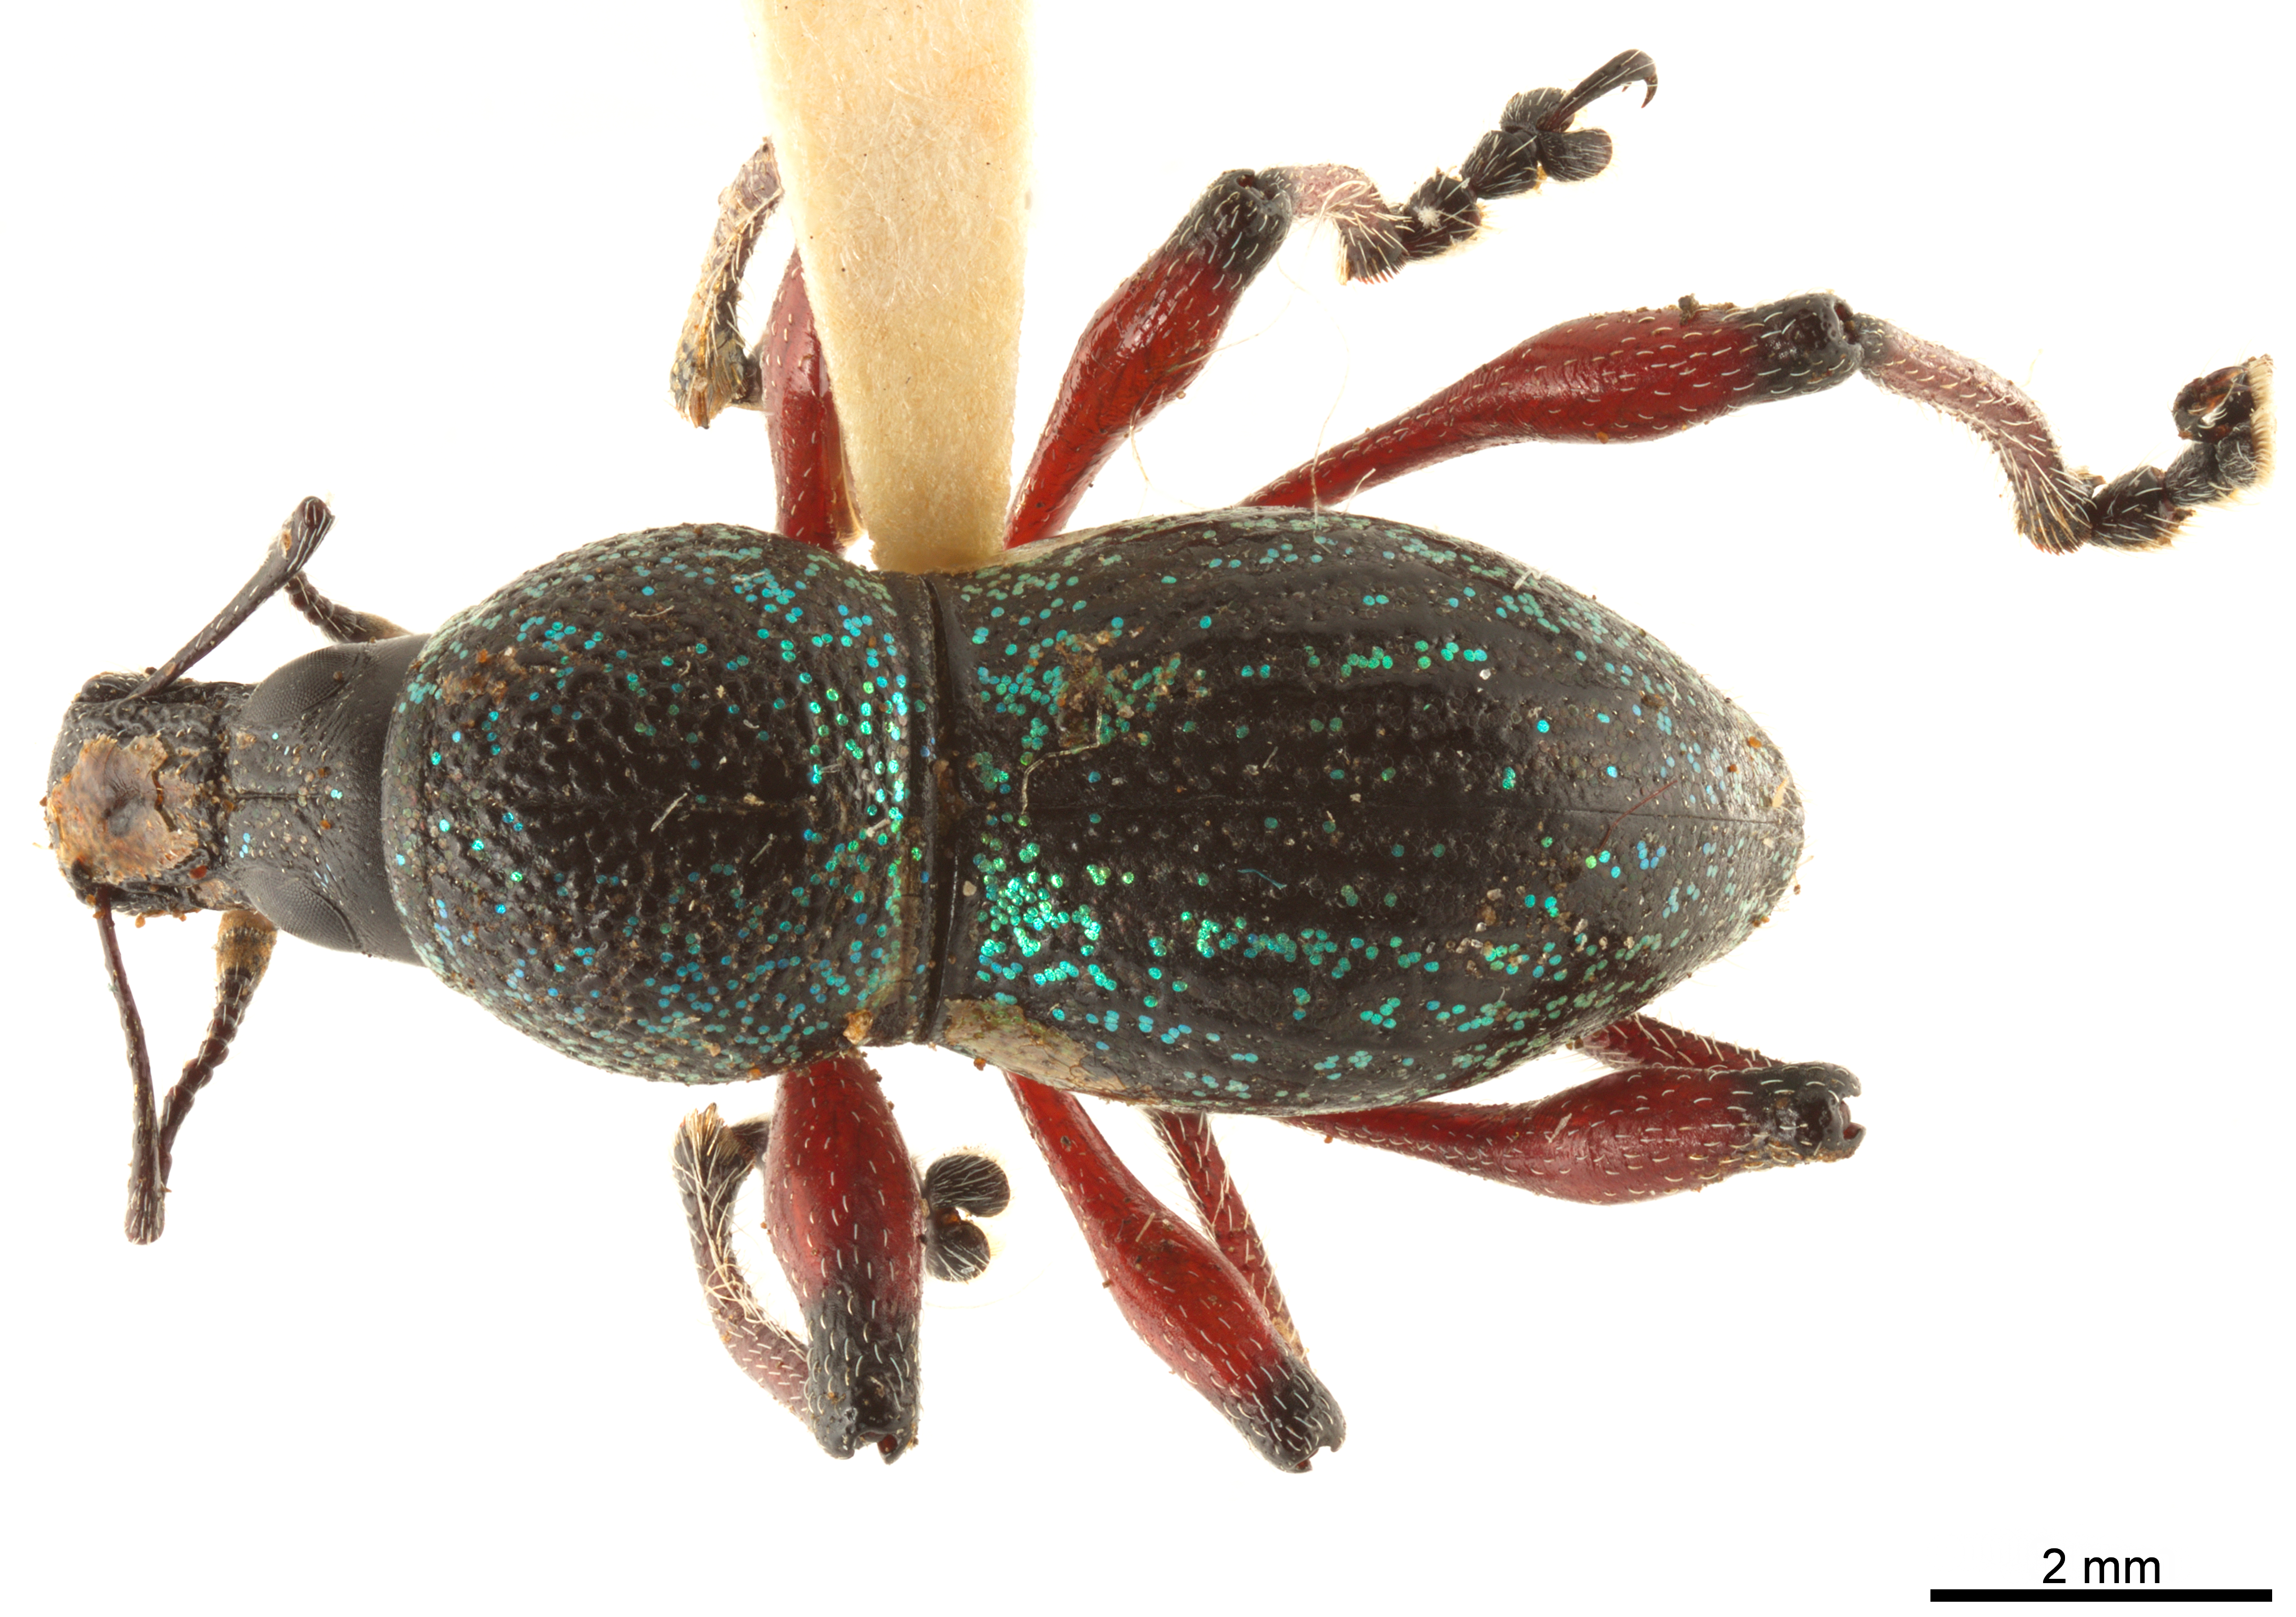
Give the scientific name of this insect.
Metapocyrtus rugicollis
